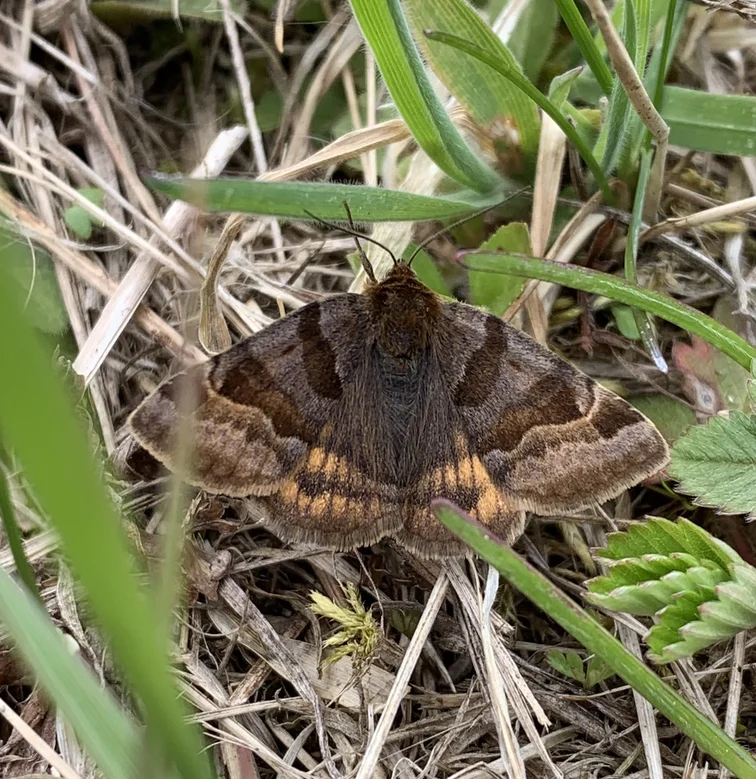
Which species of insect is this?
Euclidia glyphica
